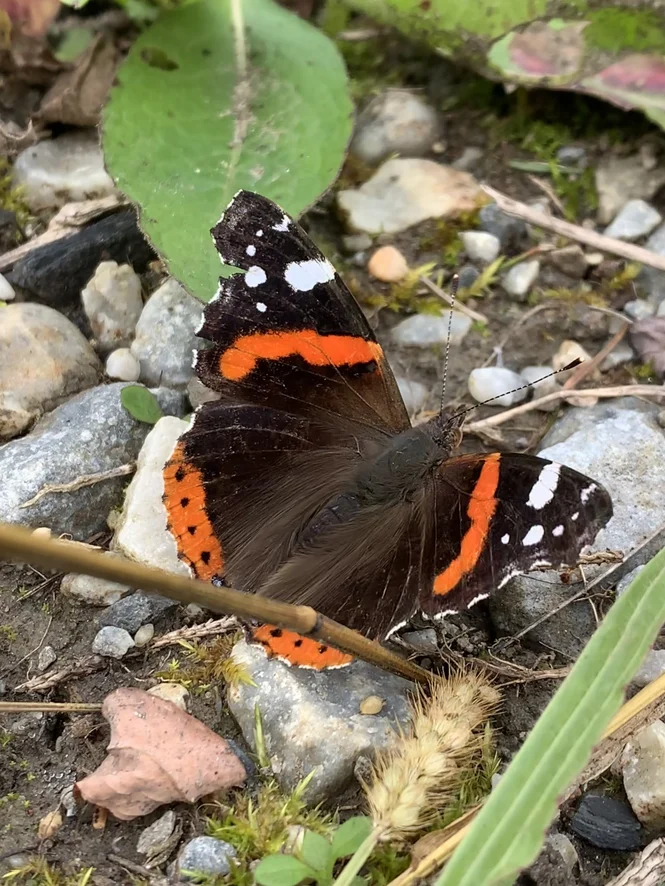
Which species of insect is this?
Vanessa atalanta
